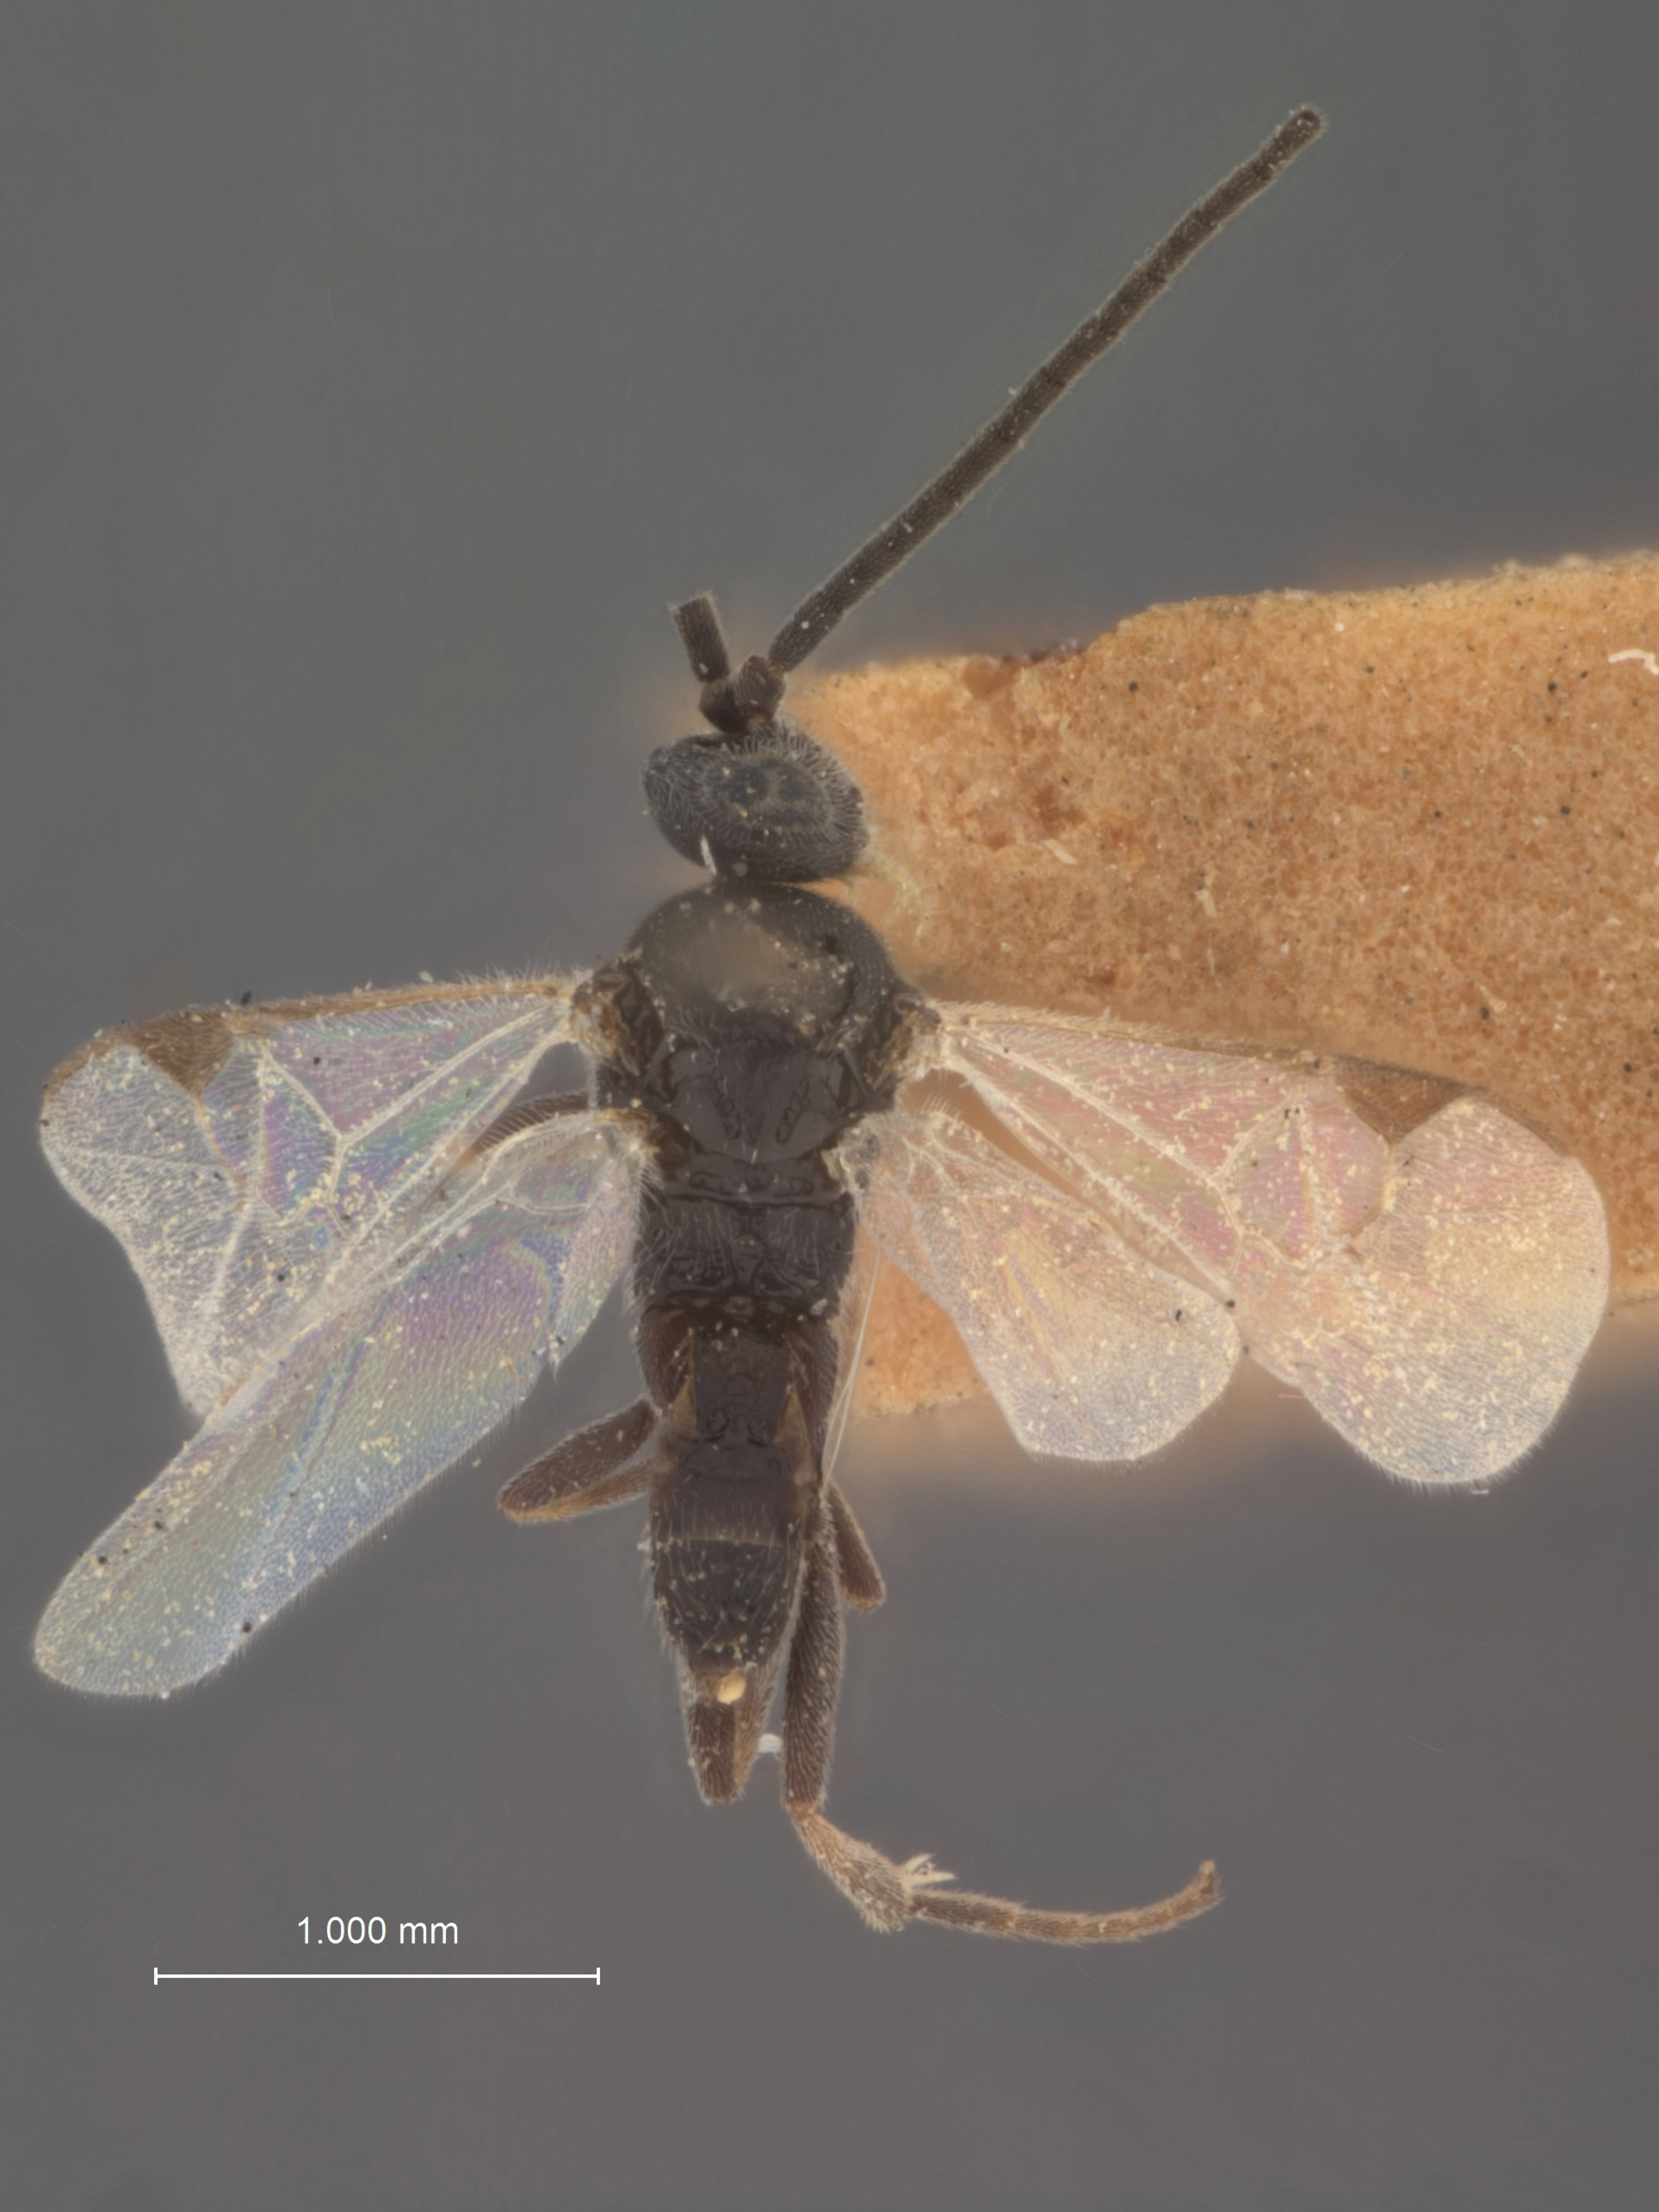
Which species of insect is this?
Apanteles aristoteliae
